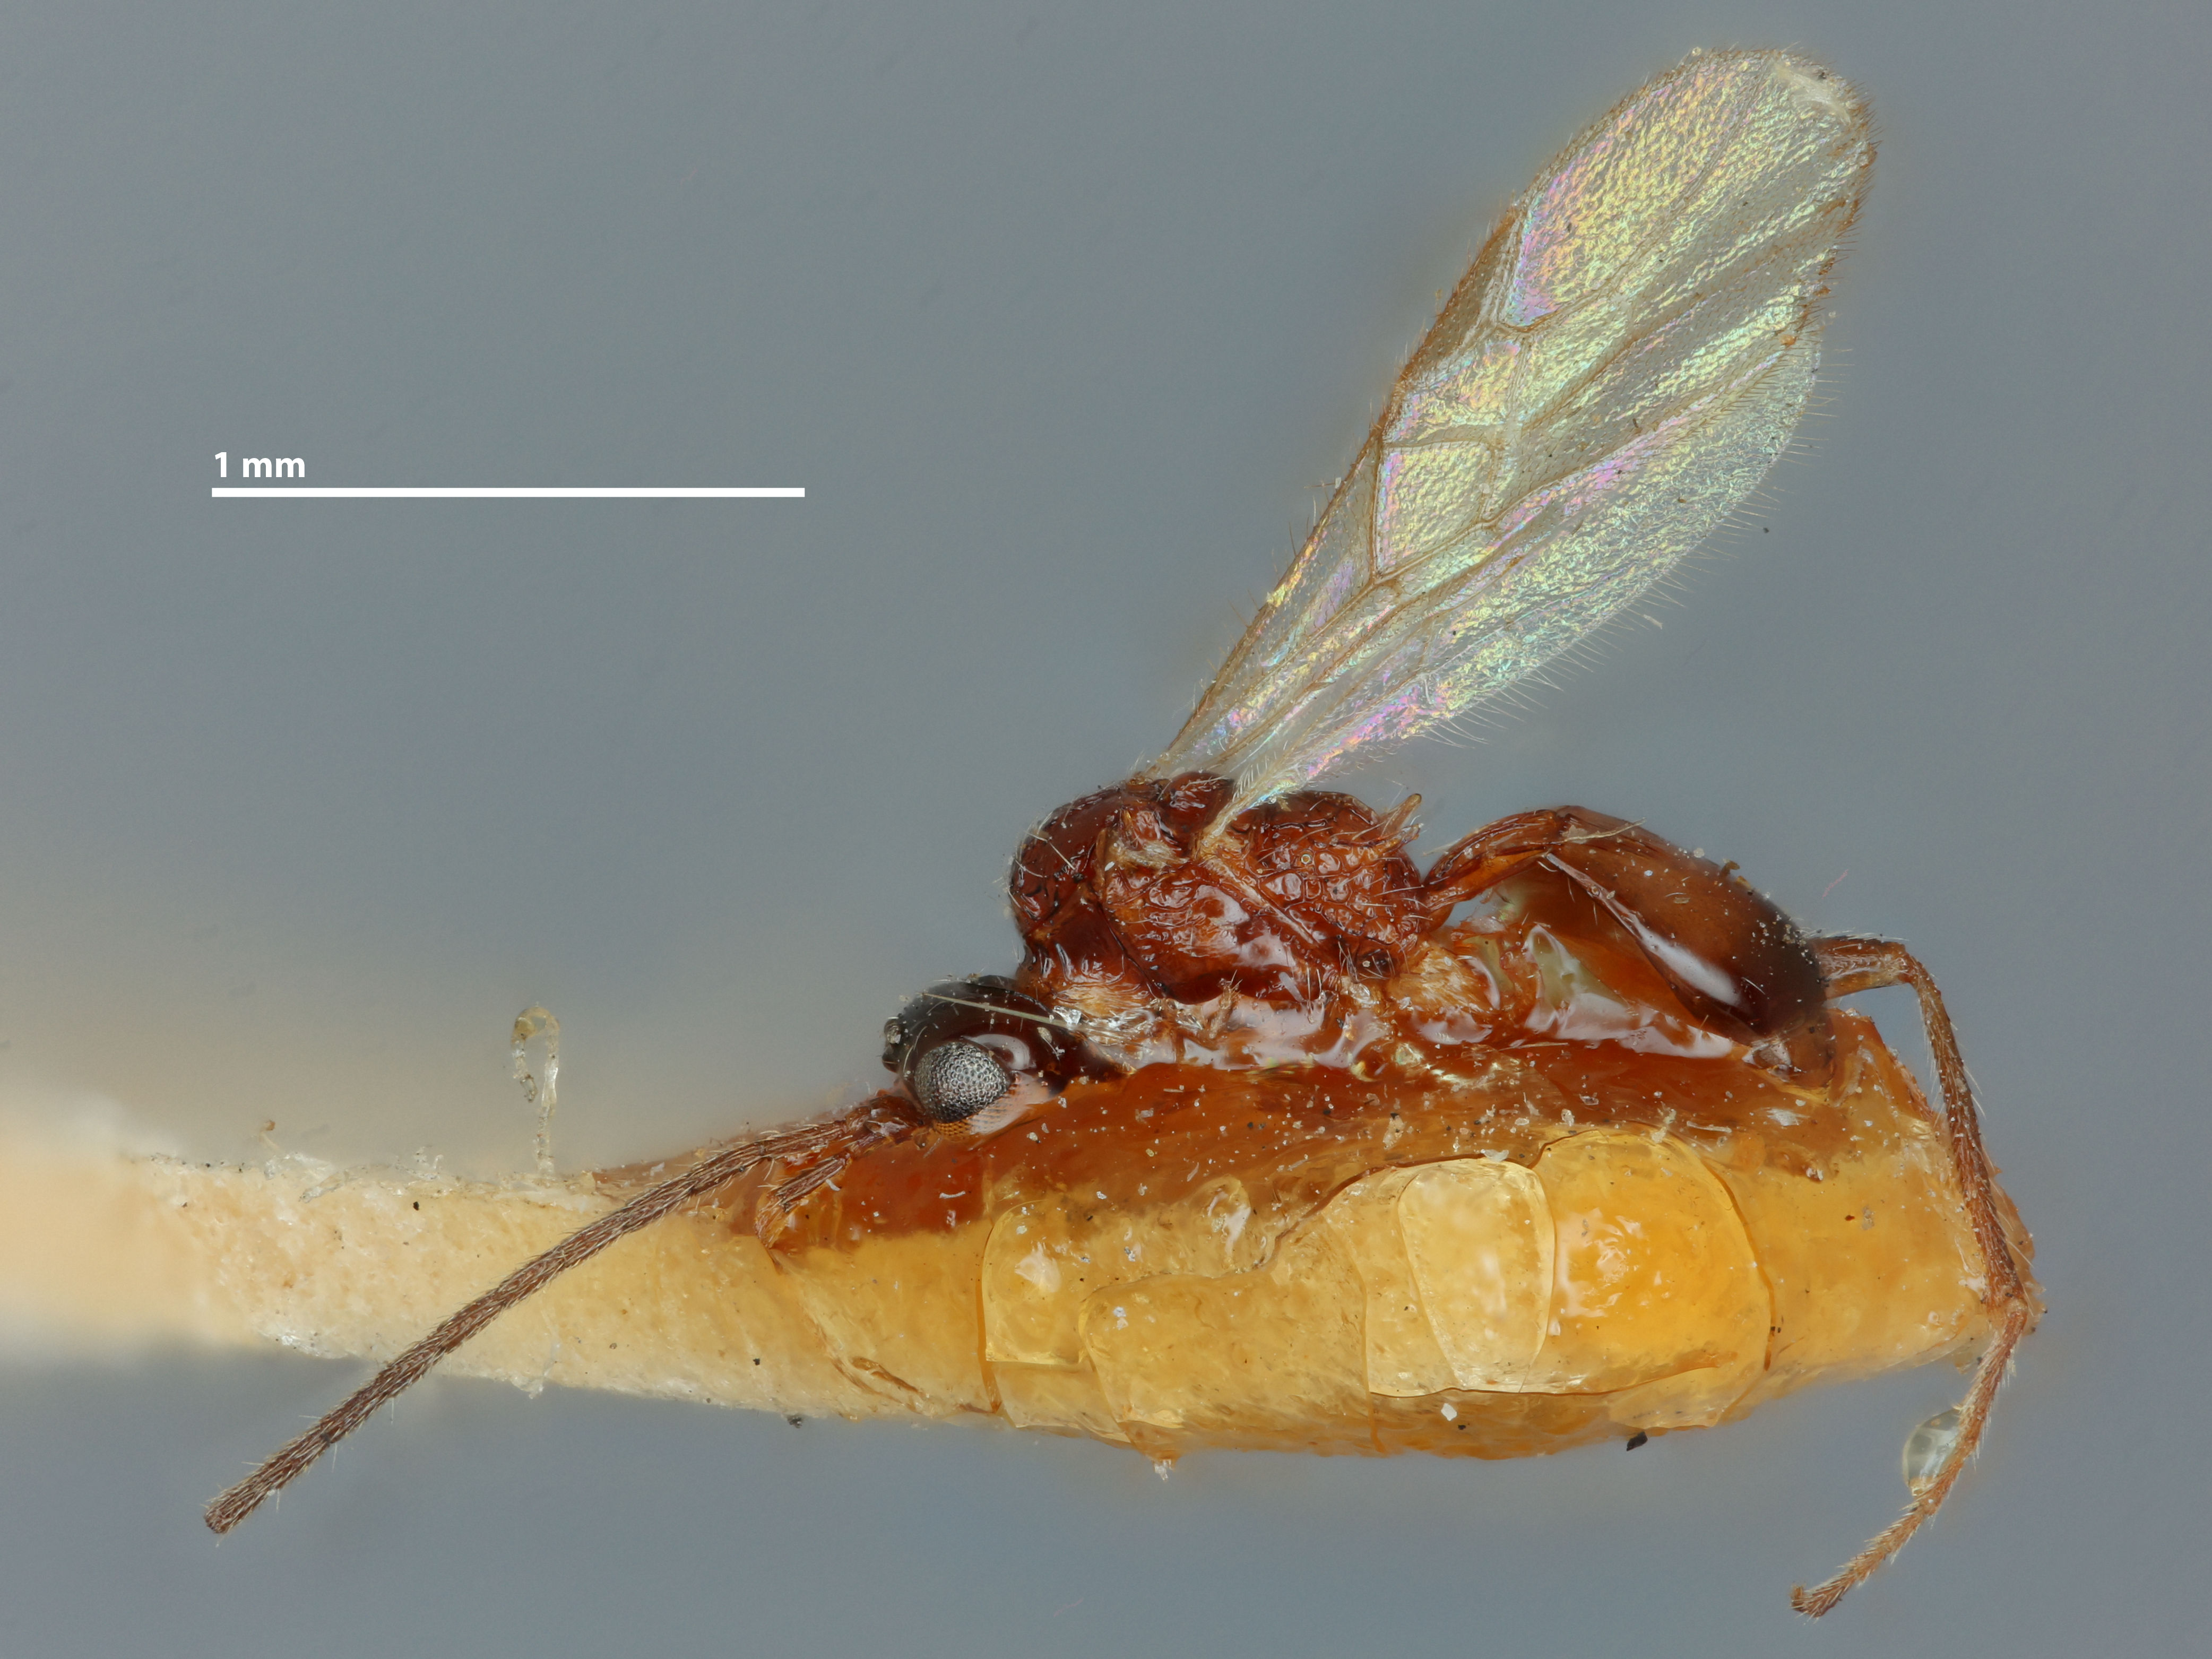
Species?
Araphis minuta
